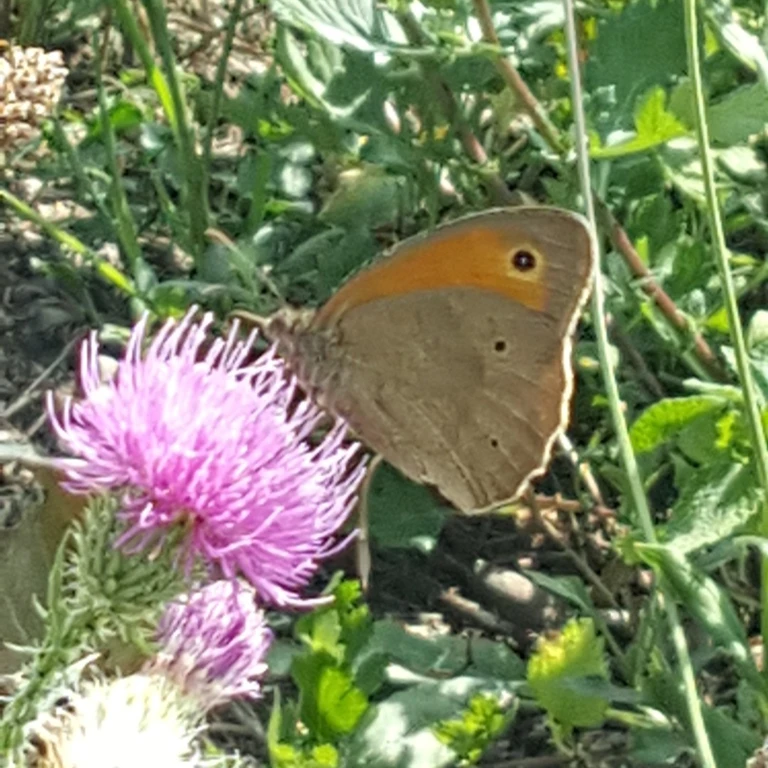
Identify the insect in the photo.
Maniola jurtina
